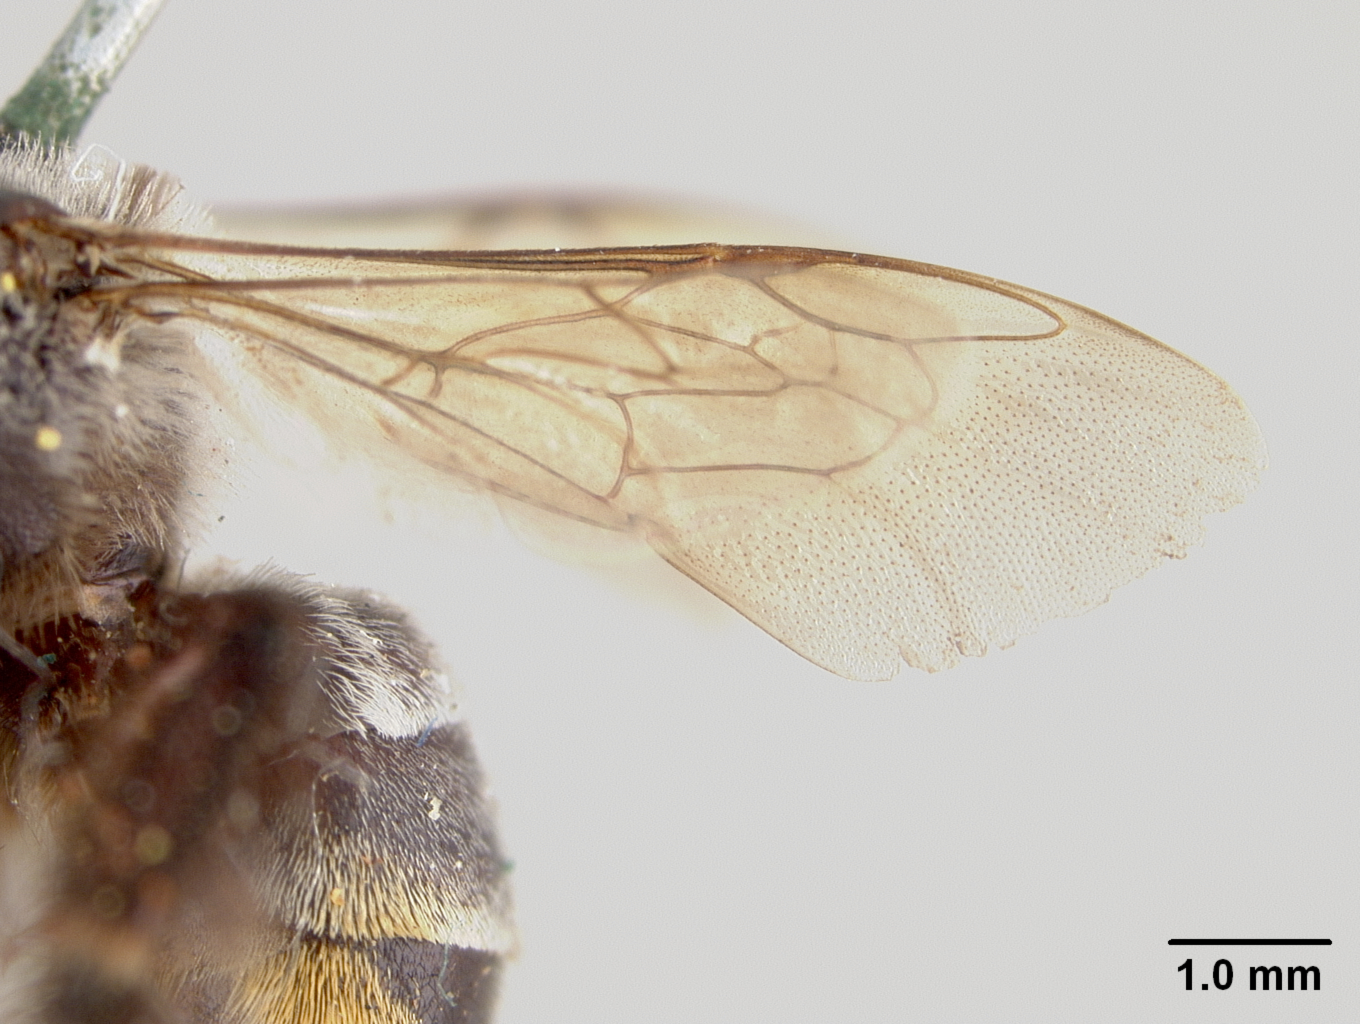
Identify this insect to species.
Ptilothrix heterochroa
